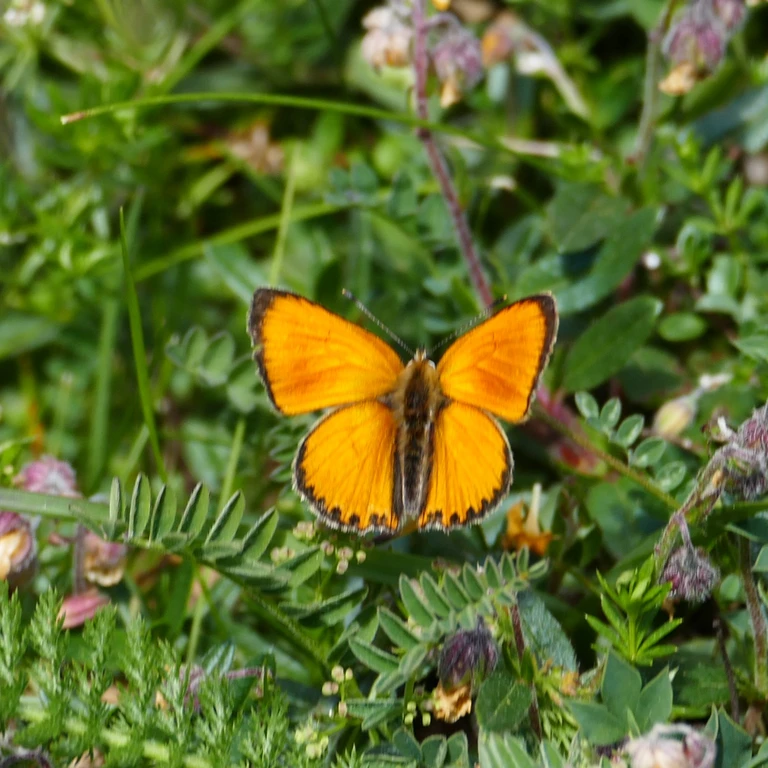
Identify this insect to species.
Lycaena virgaureae
